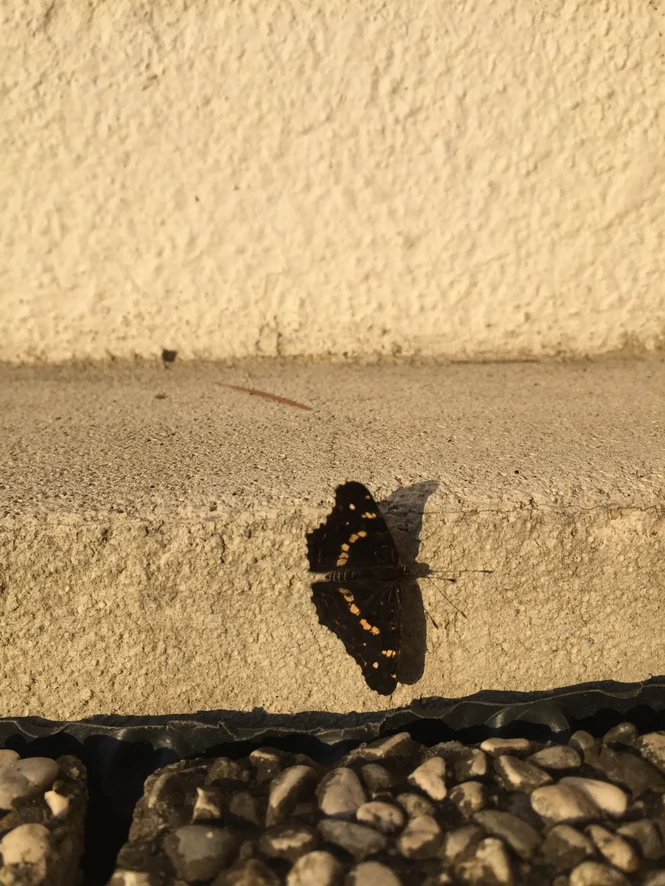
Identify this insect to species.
Araschnia levana
